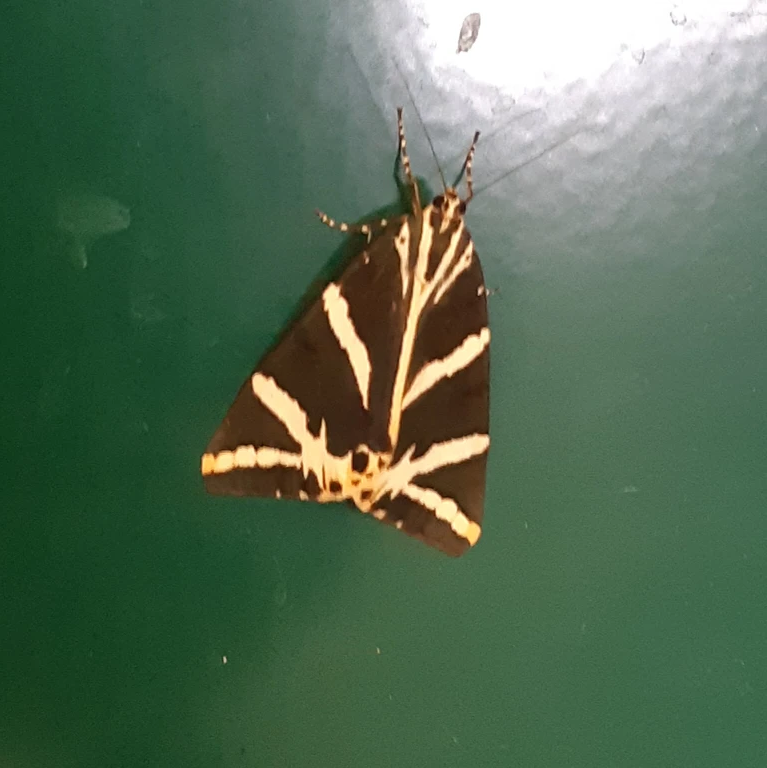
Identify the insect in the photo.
Euplagia quadripunctaria
